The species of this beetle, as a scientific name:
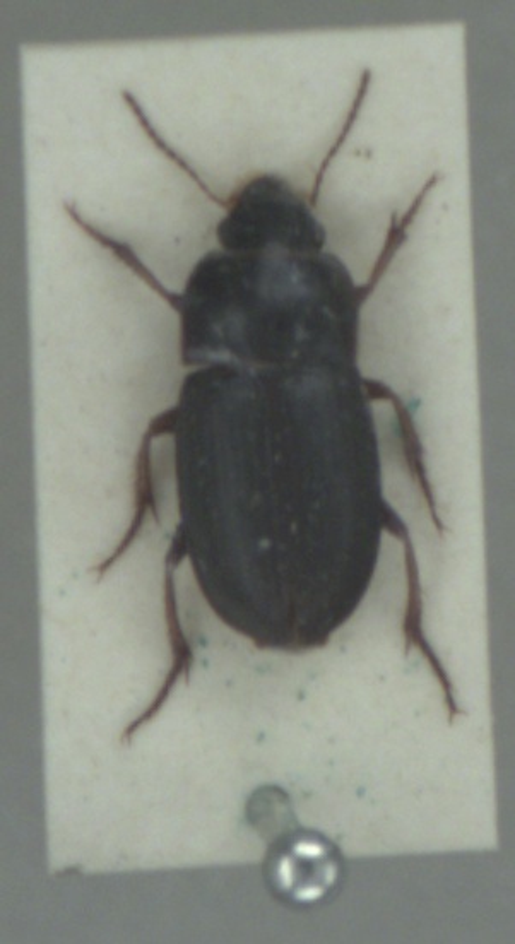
Harpalus anxius
